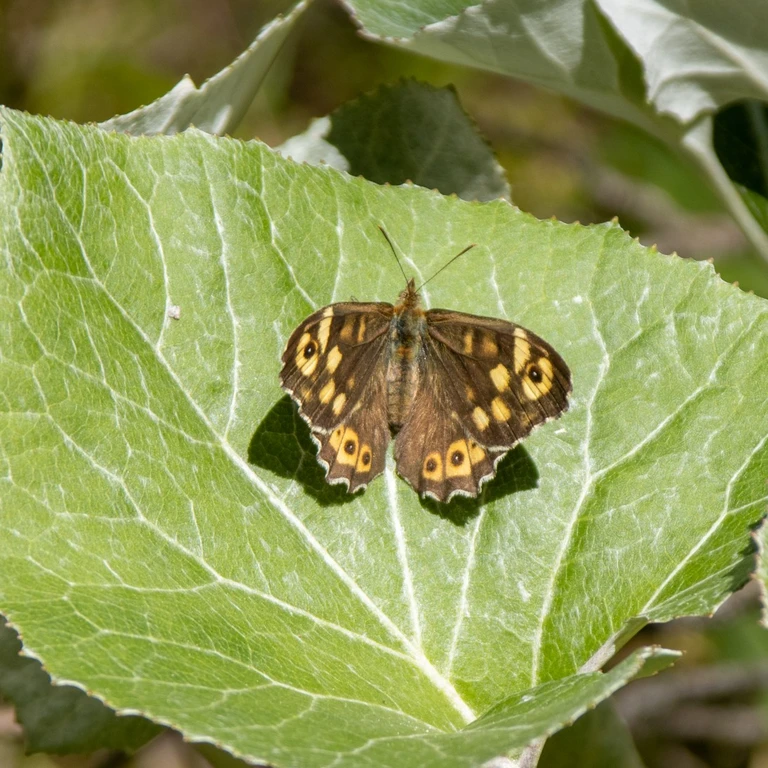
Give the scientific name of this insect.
Pararge aegeria
